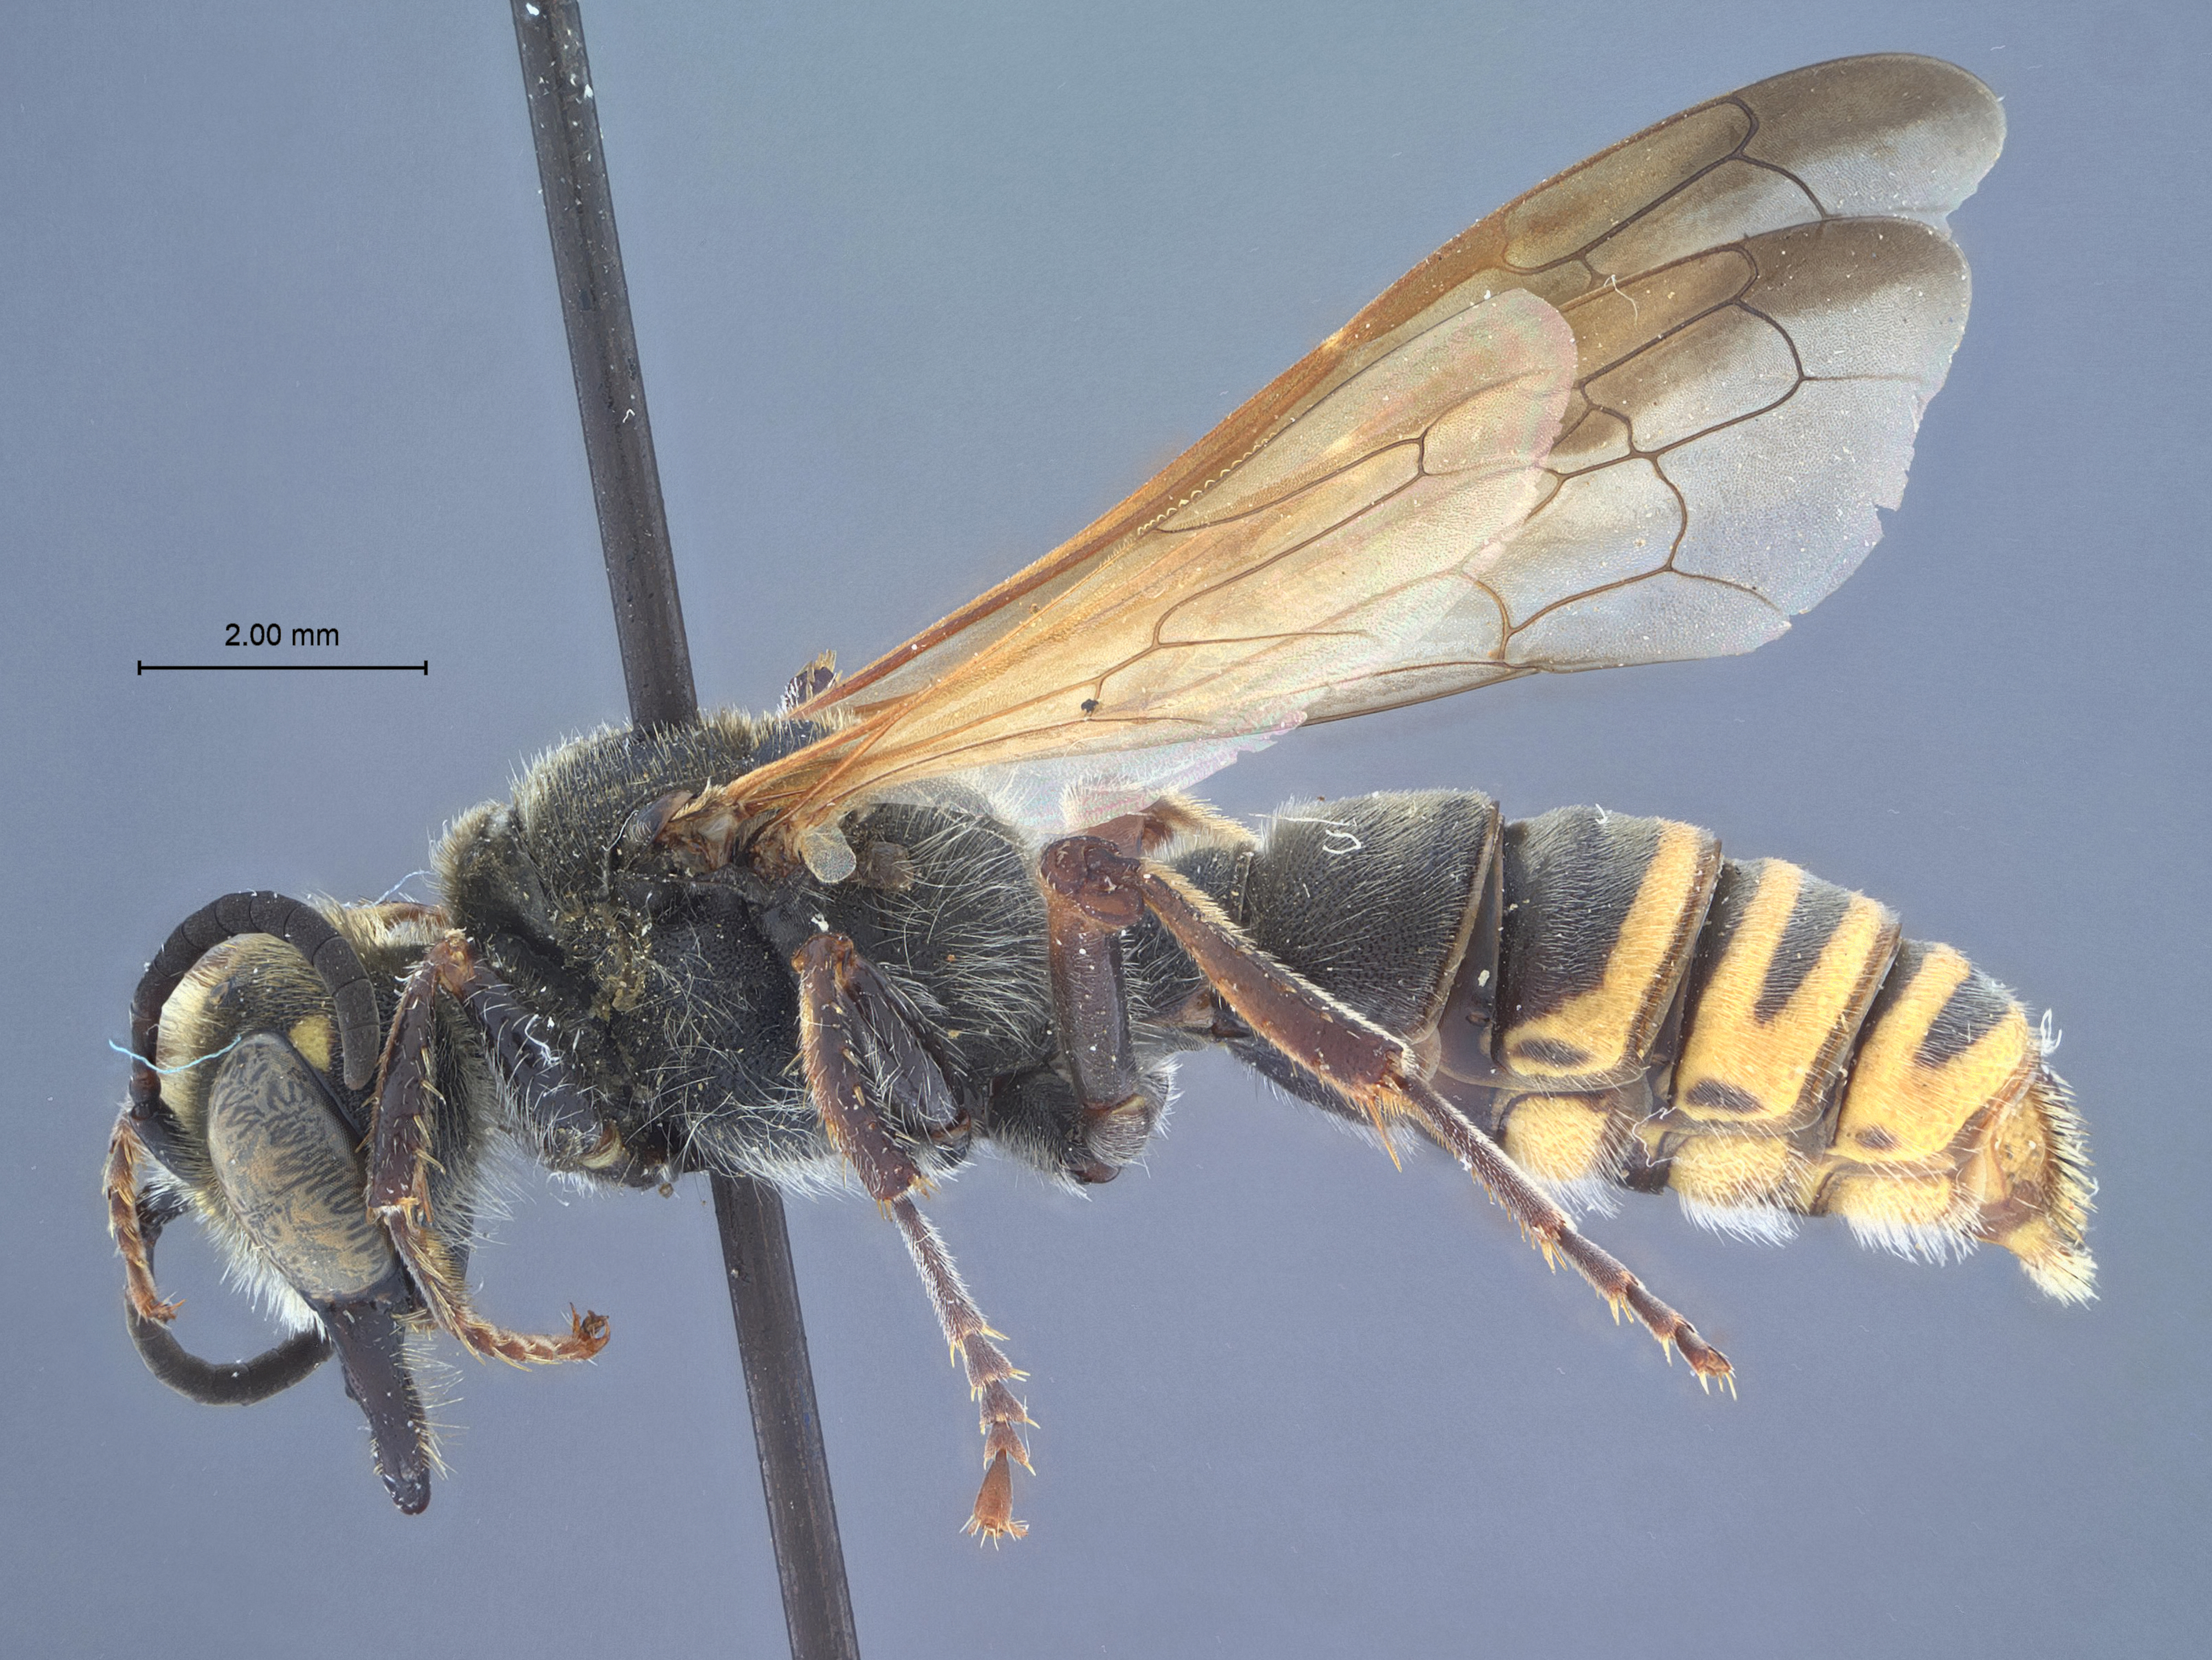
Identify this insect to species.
Eucerceris strangei
